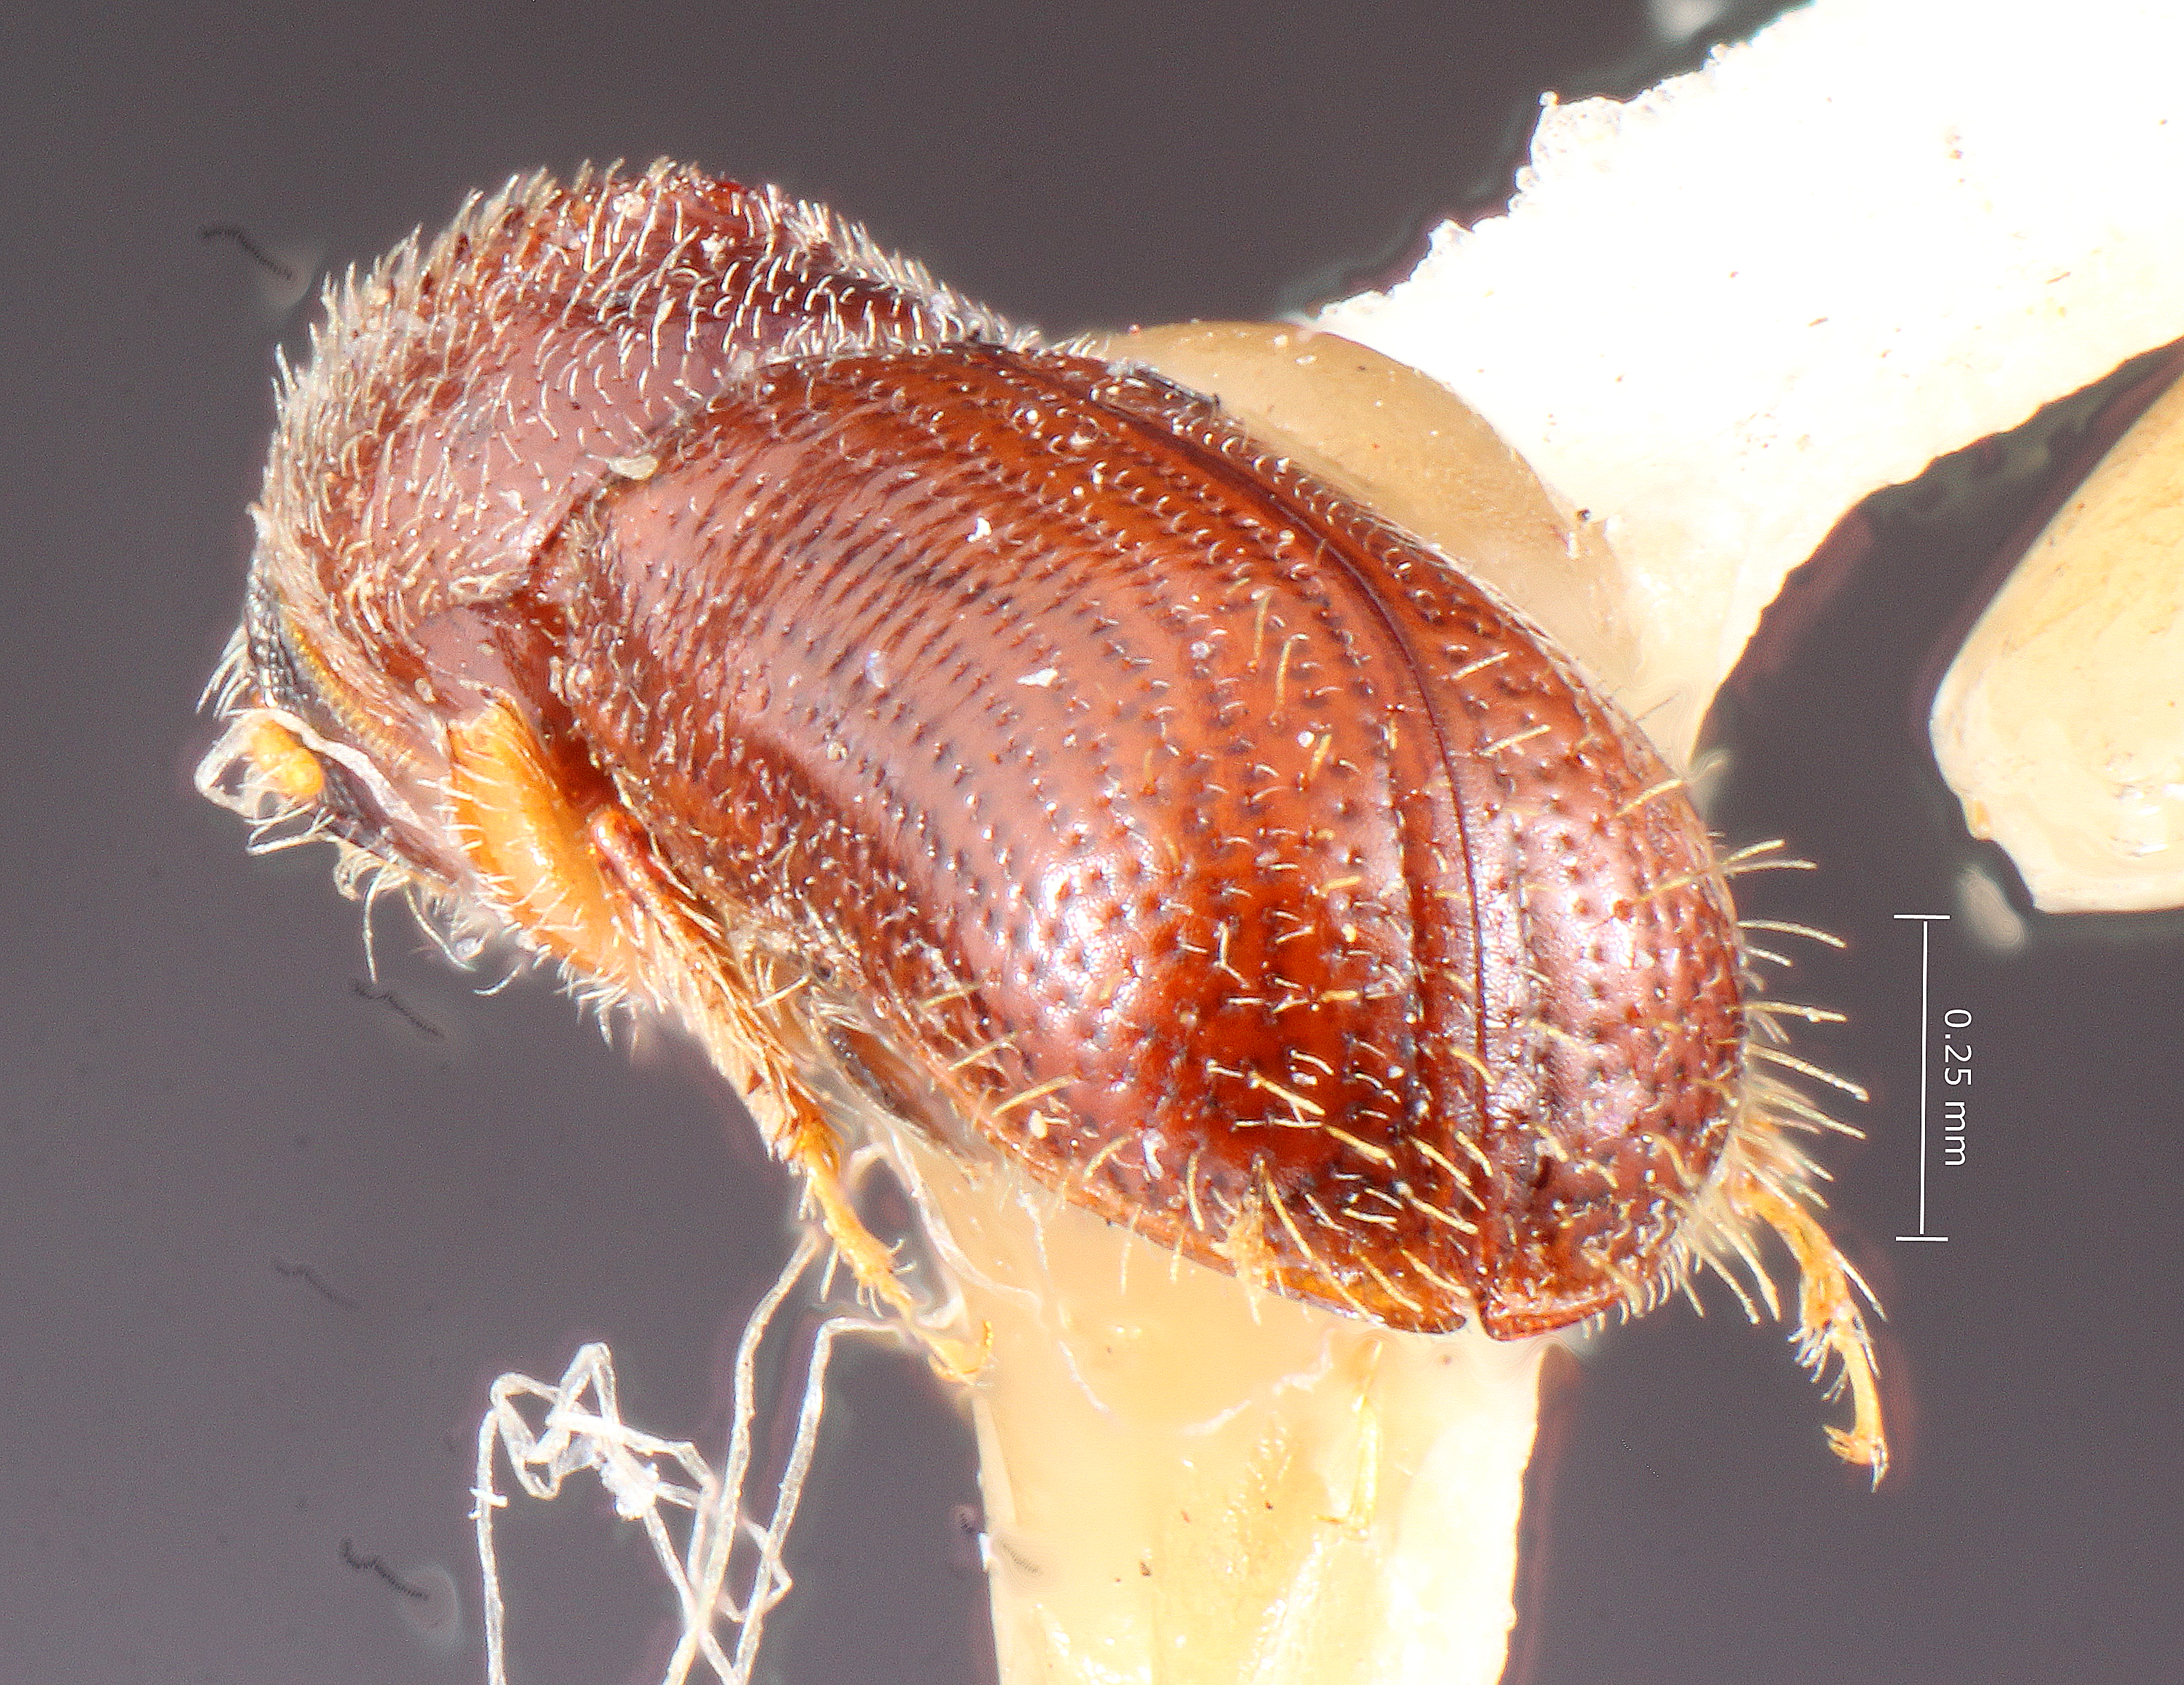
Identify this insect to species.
Pityophthorus subopacus
